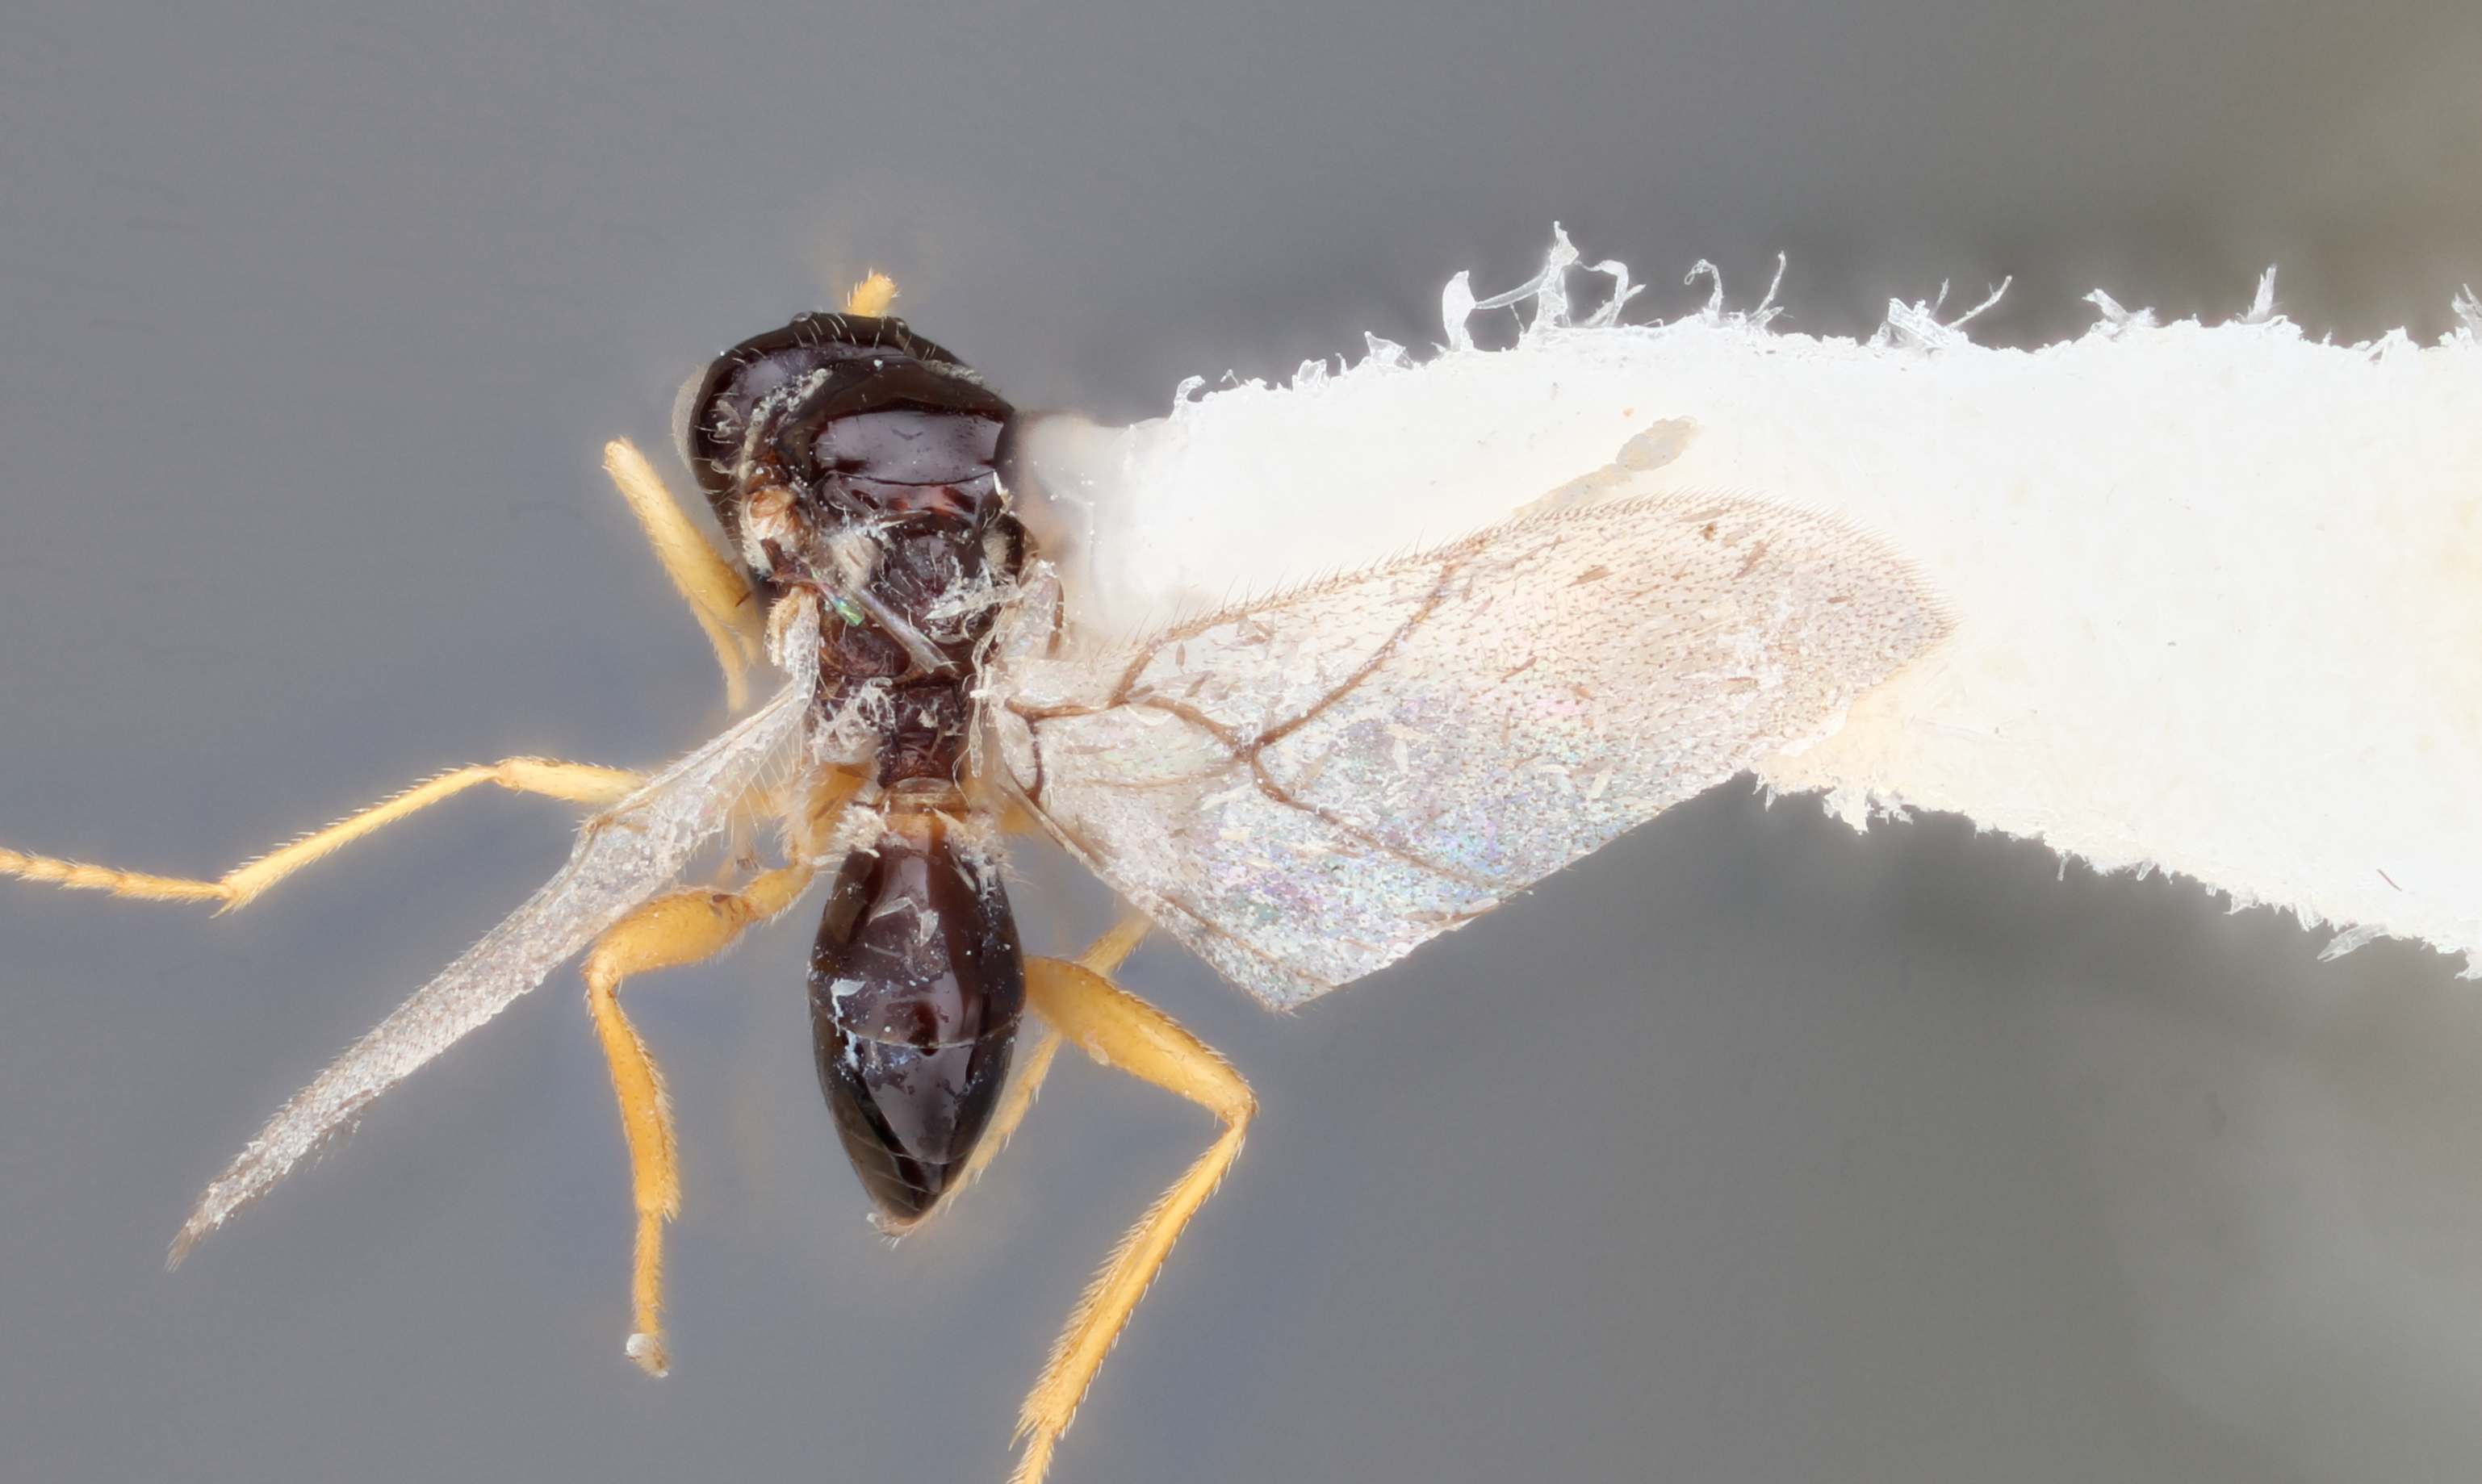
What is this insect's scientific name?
Phaenoglyphis kenaii
